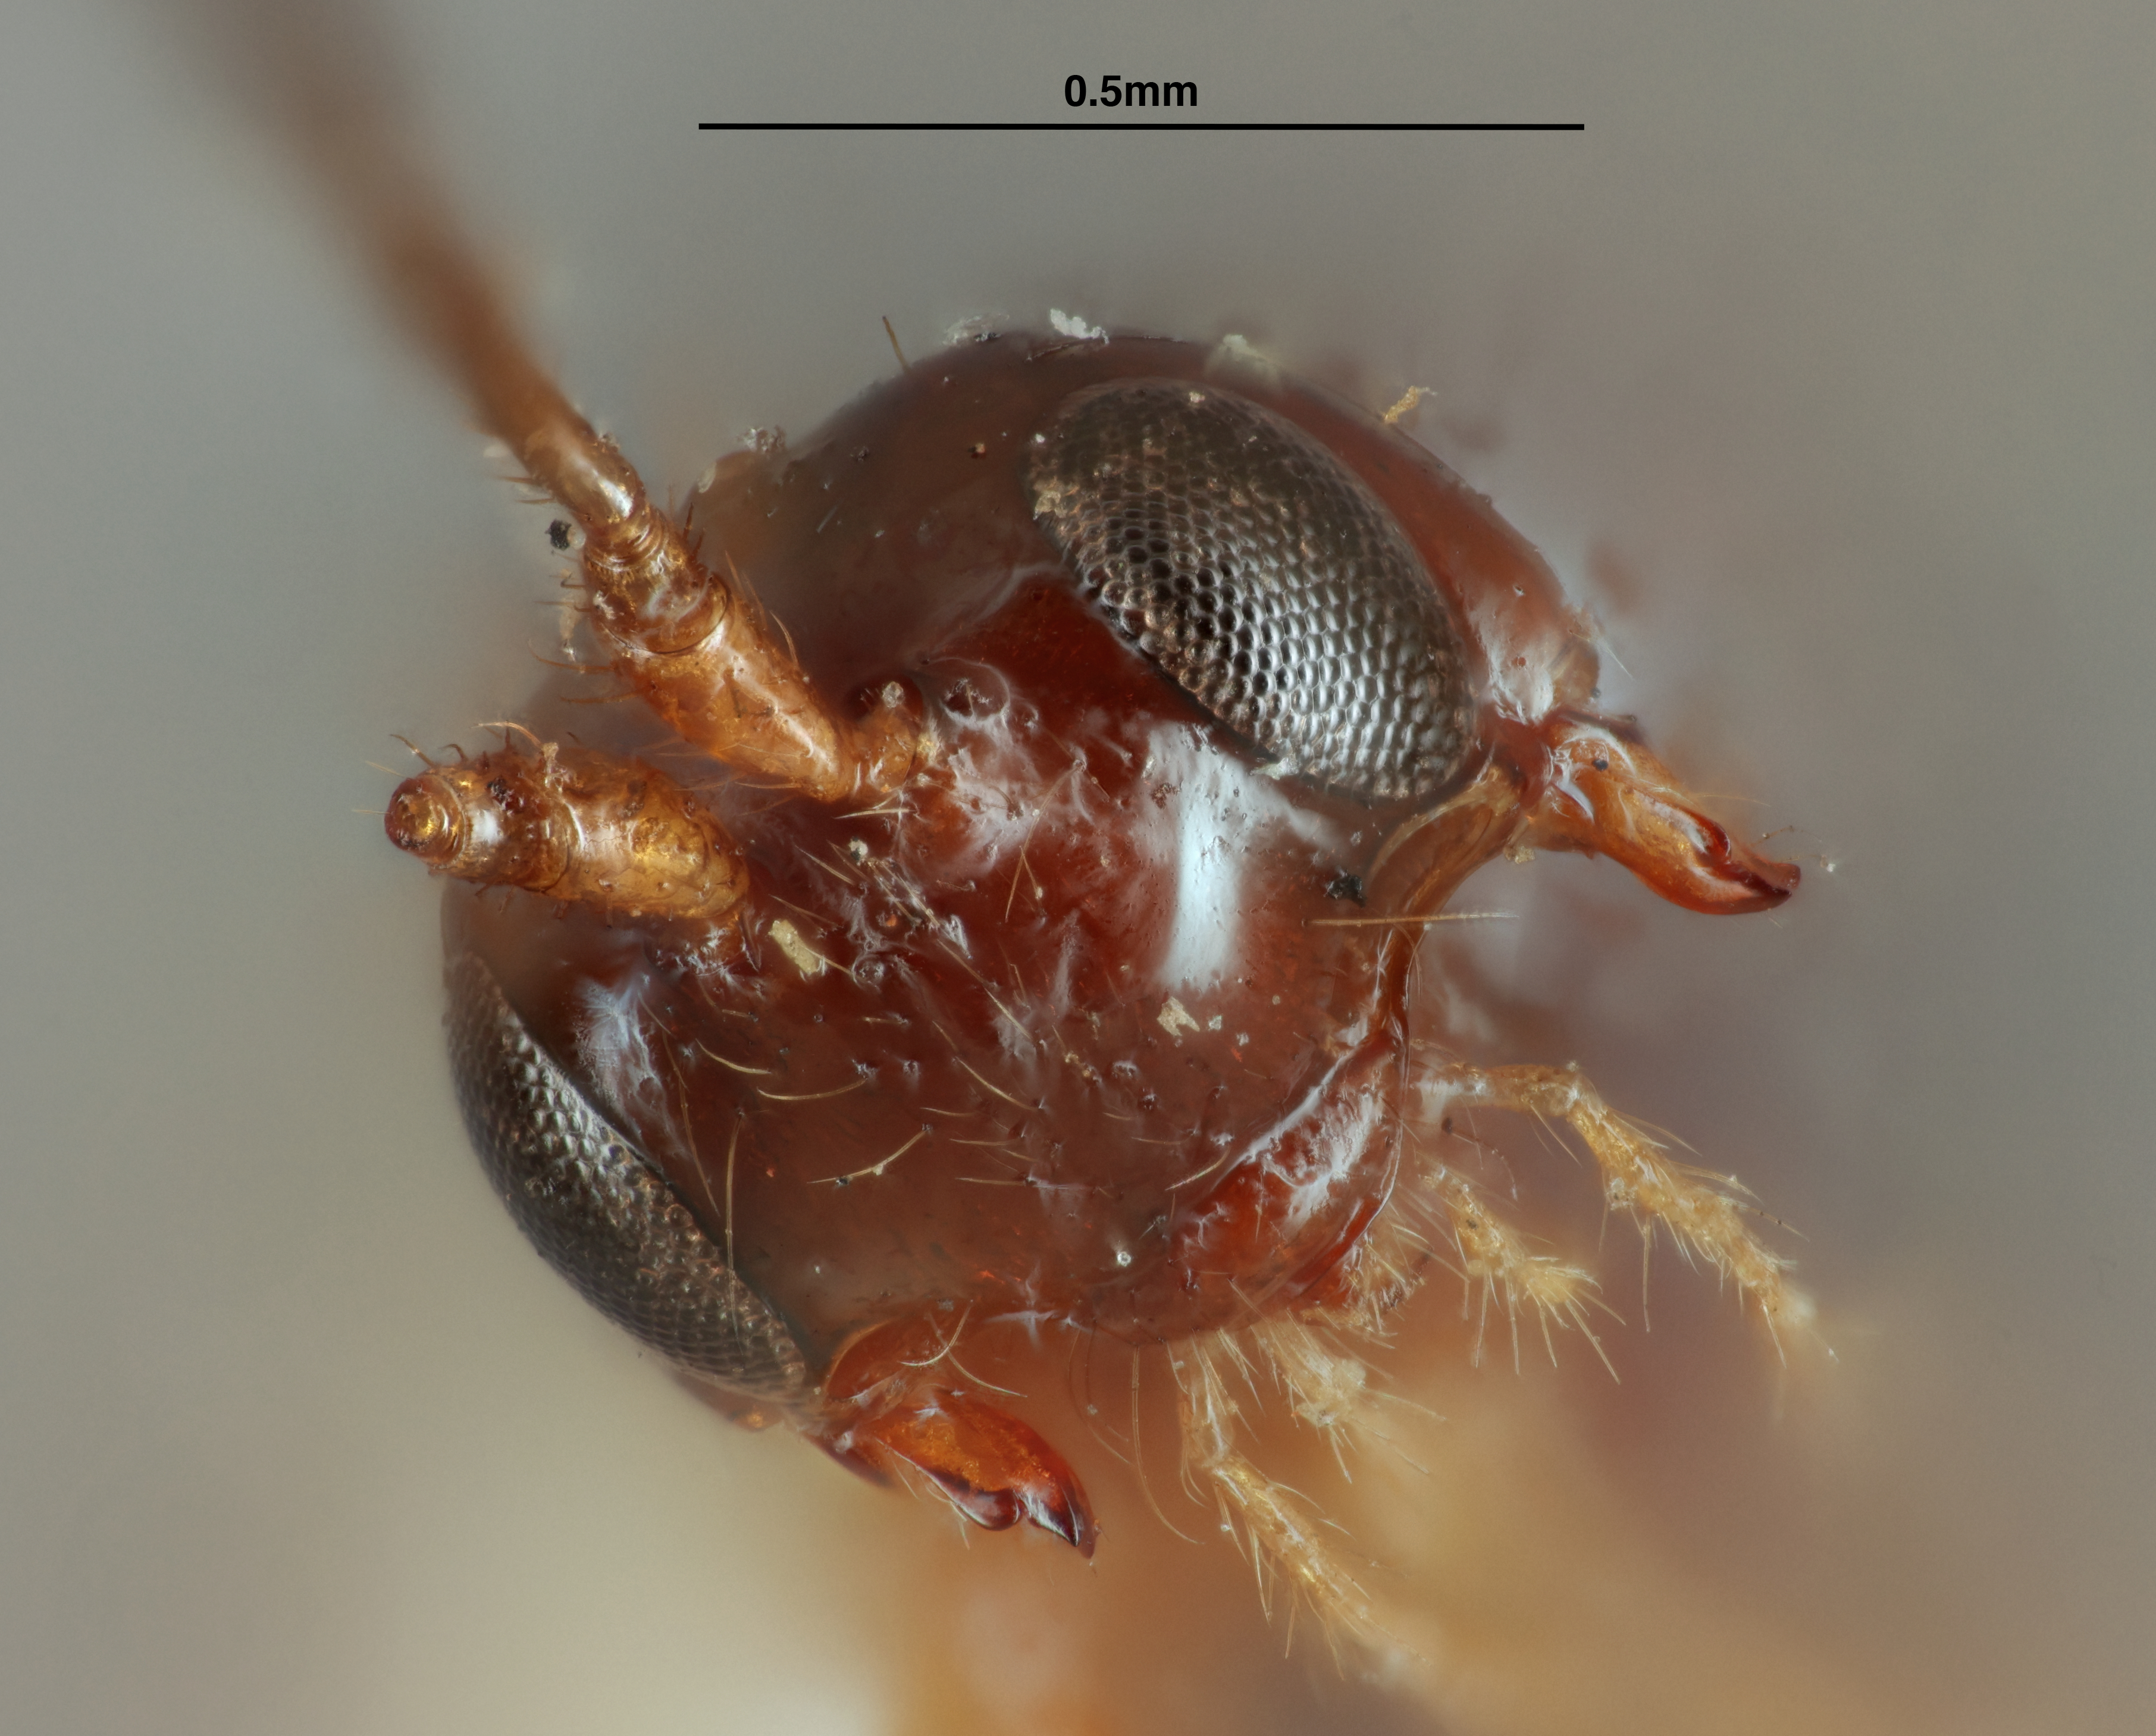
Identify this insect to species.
Aspilota spiracularis
